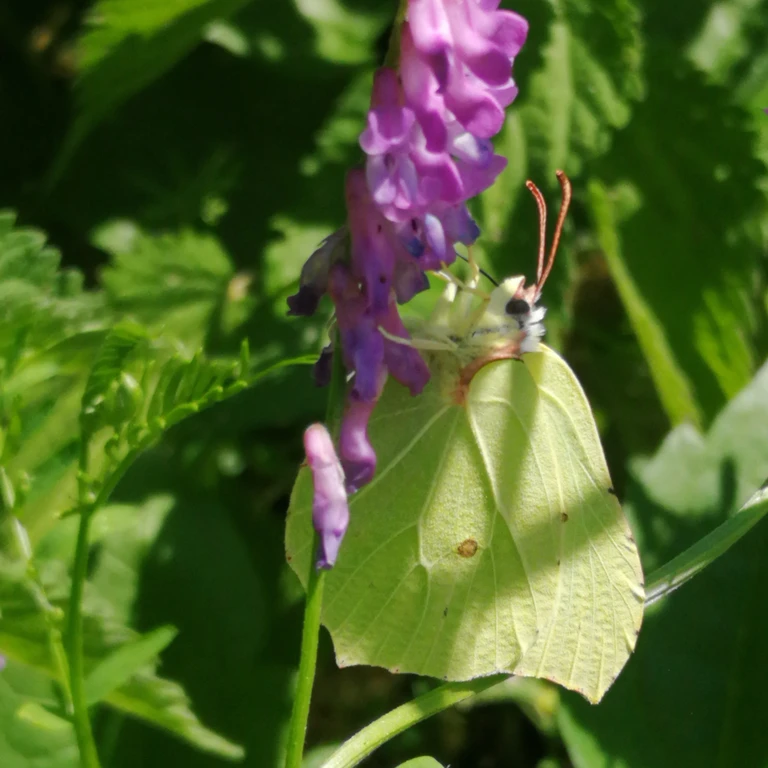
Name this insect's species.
Gonepteryx rhamni
